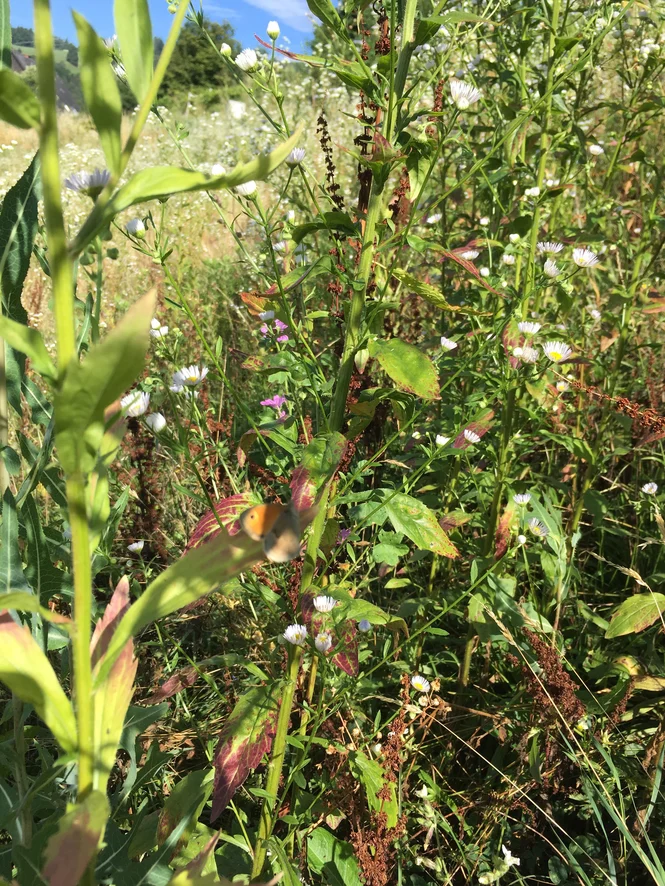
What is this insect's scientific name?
Coenonympha pamphilus
